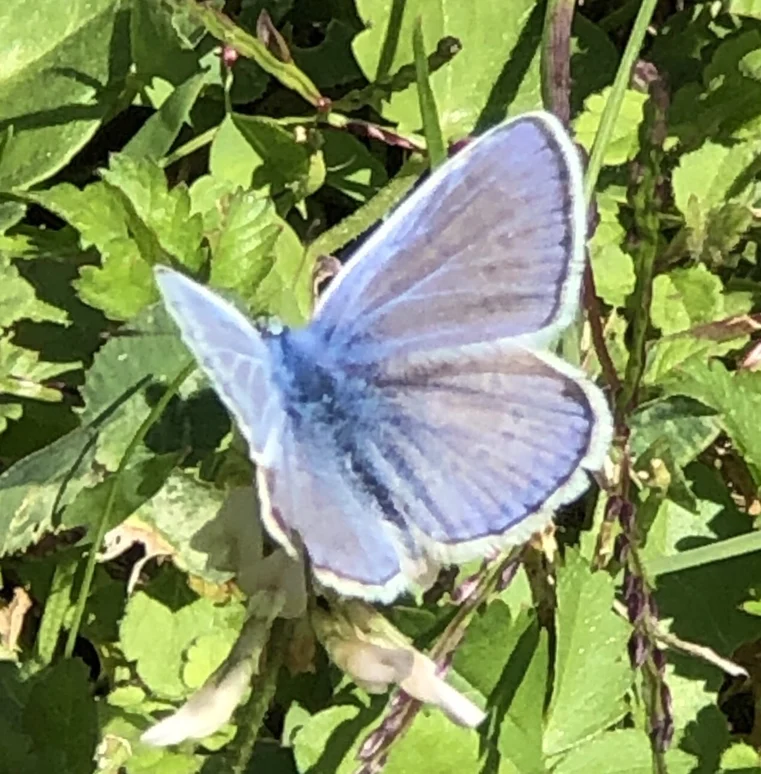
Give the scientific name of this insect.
Polyommatus icarus
